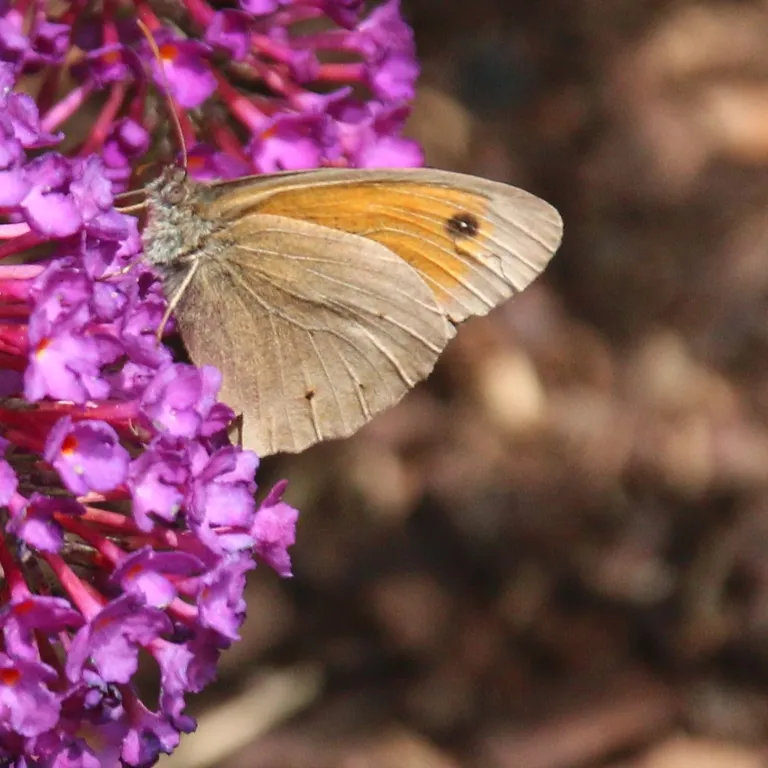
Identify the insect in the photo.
Maniola jurtina
